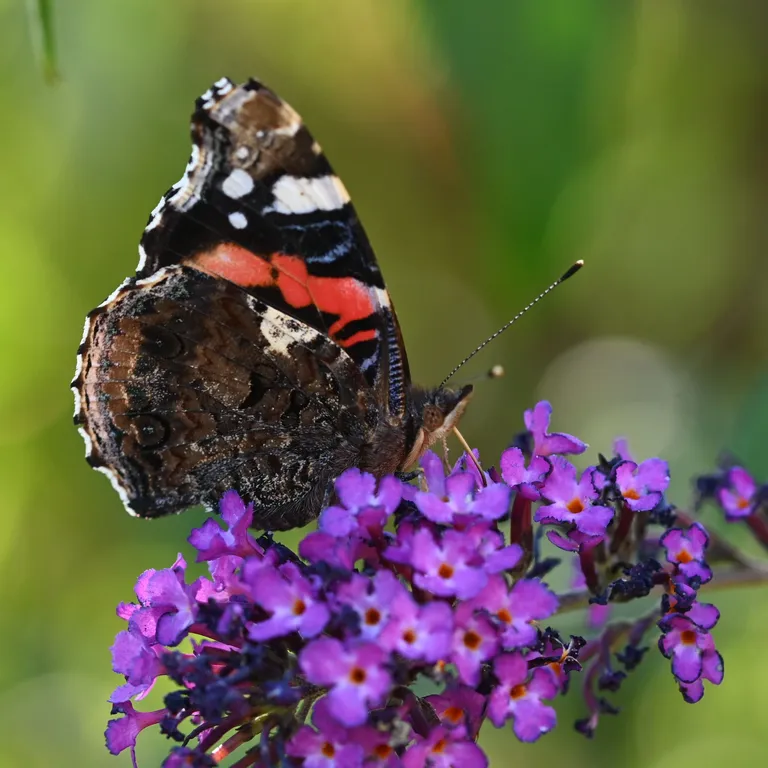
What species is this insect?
Vanessa atalanta
